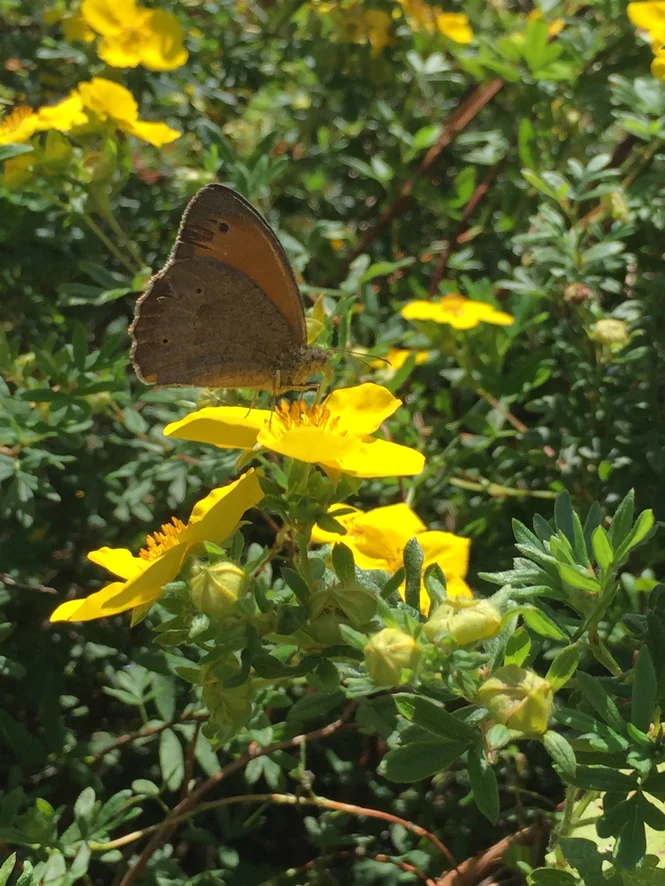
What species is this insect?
Maniola jurtina
